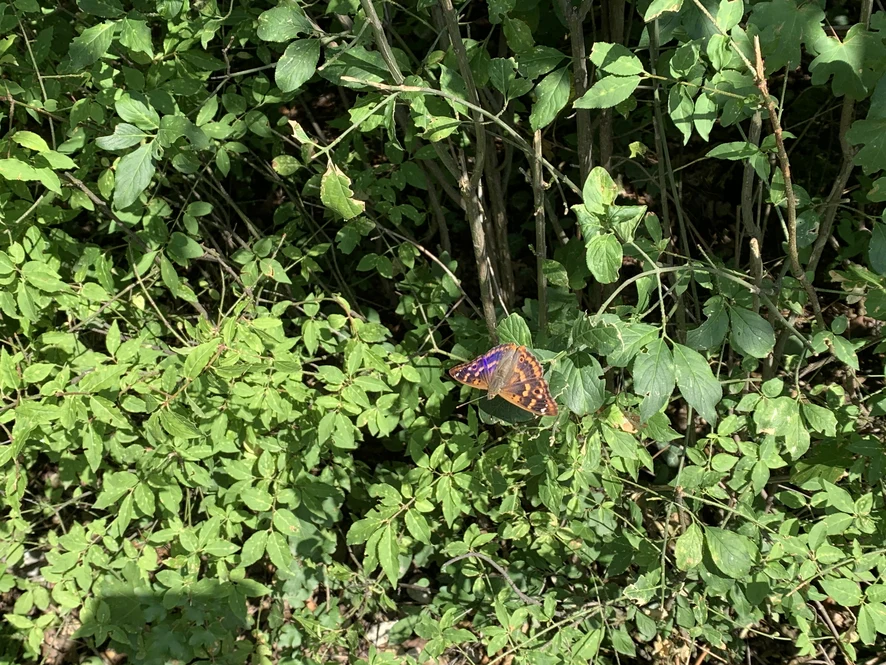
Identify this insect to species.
Apatura ilia
